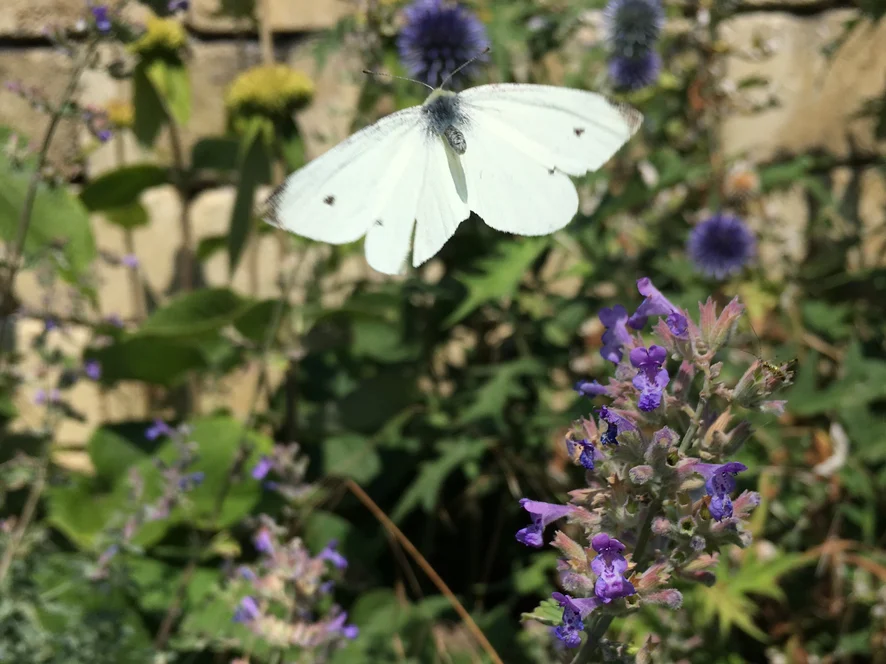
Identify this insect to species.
Pieris rapae
